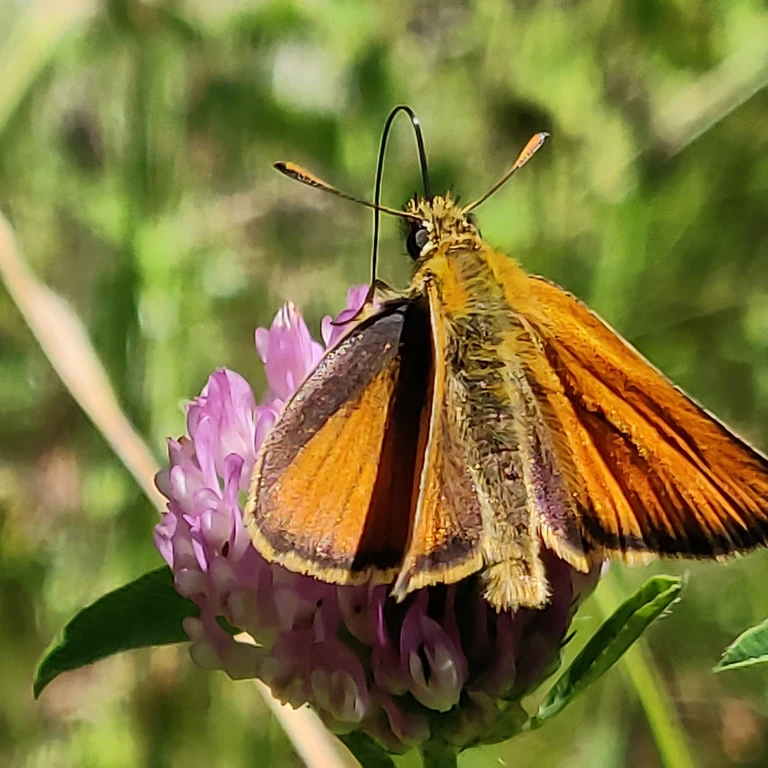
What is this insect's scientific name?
Thymelicus sylvestris
